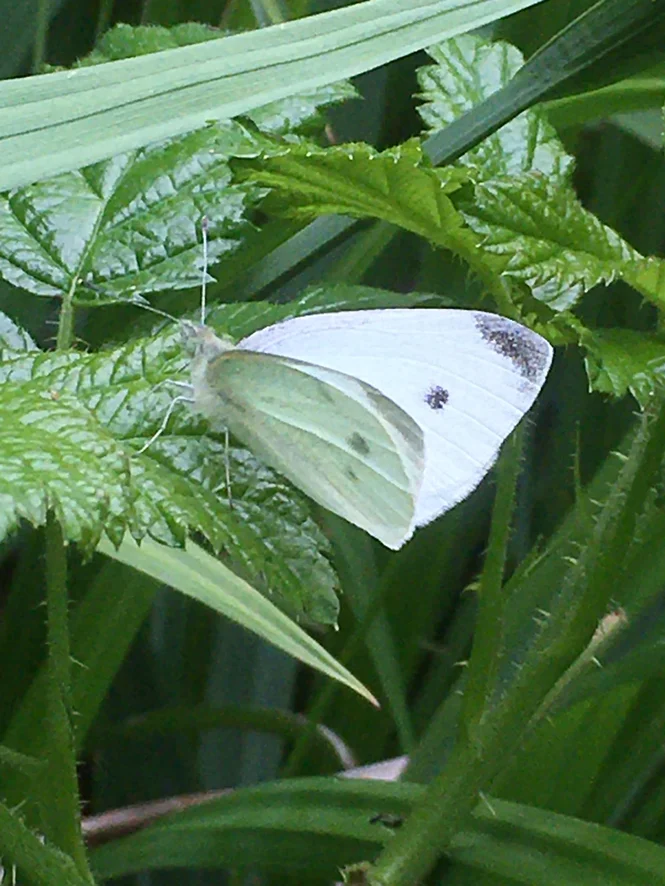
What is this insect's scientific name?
Pieris rapae
